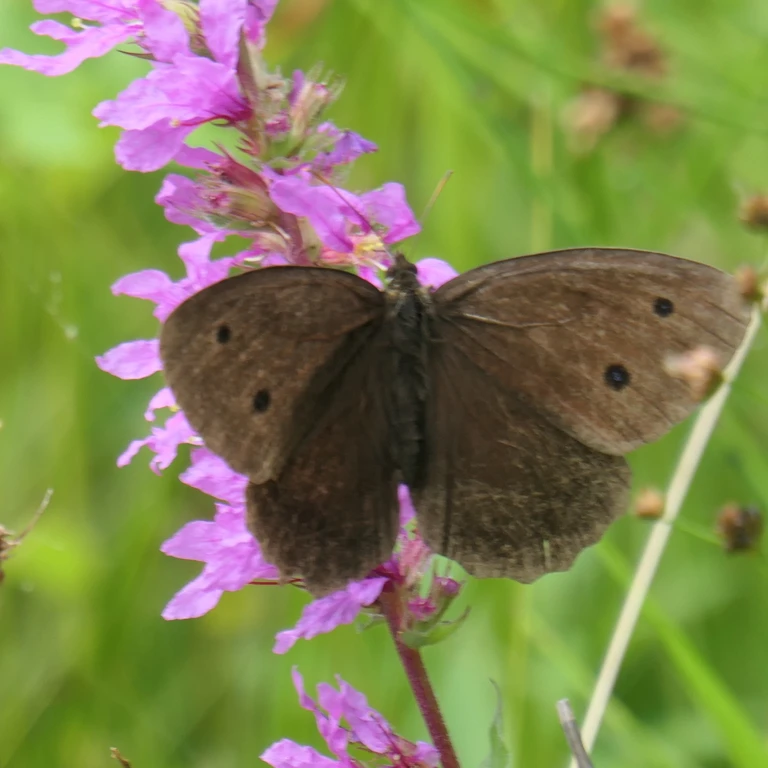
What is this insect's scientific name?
Minois dryas
